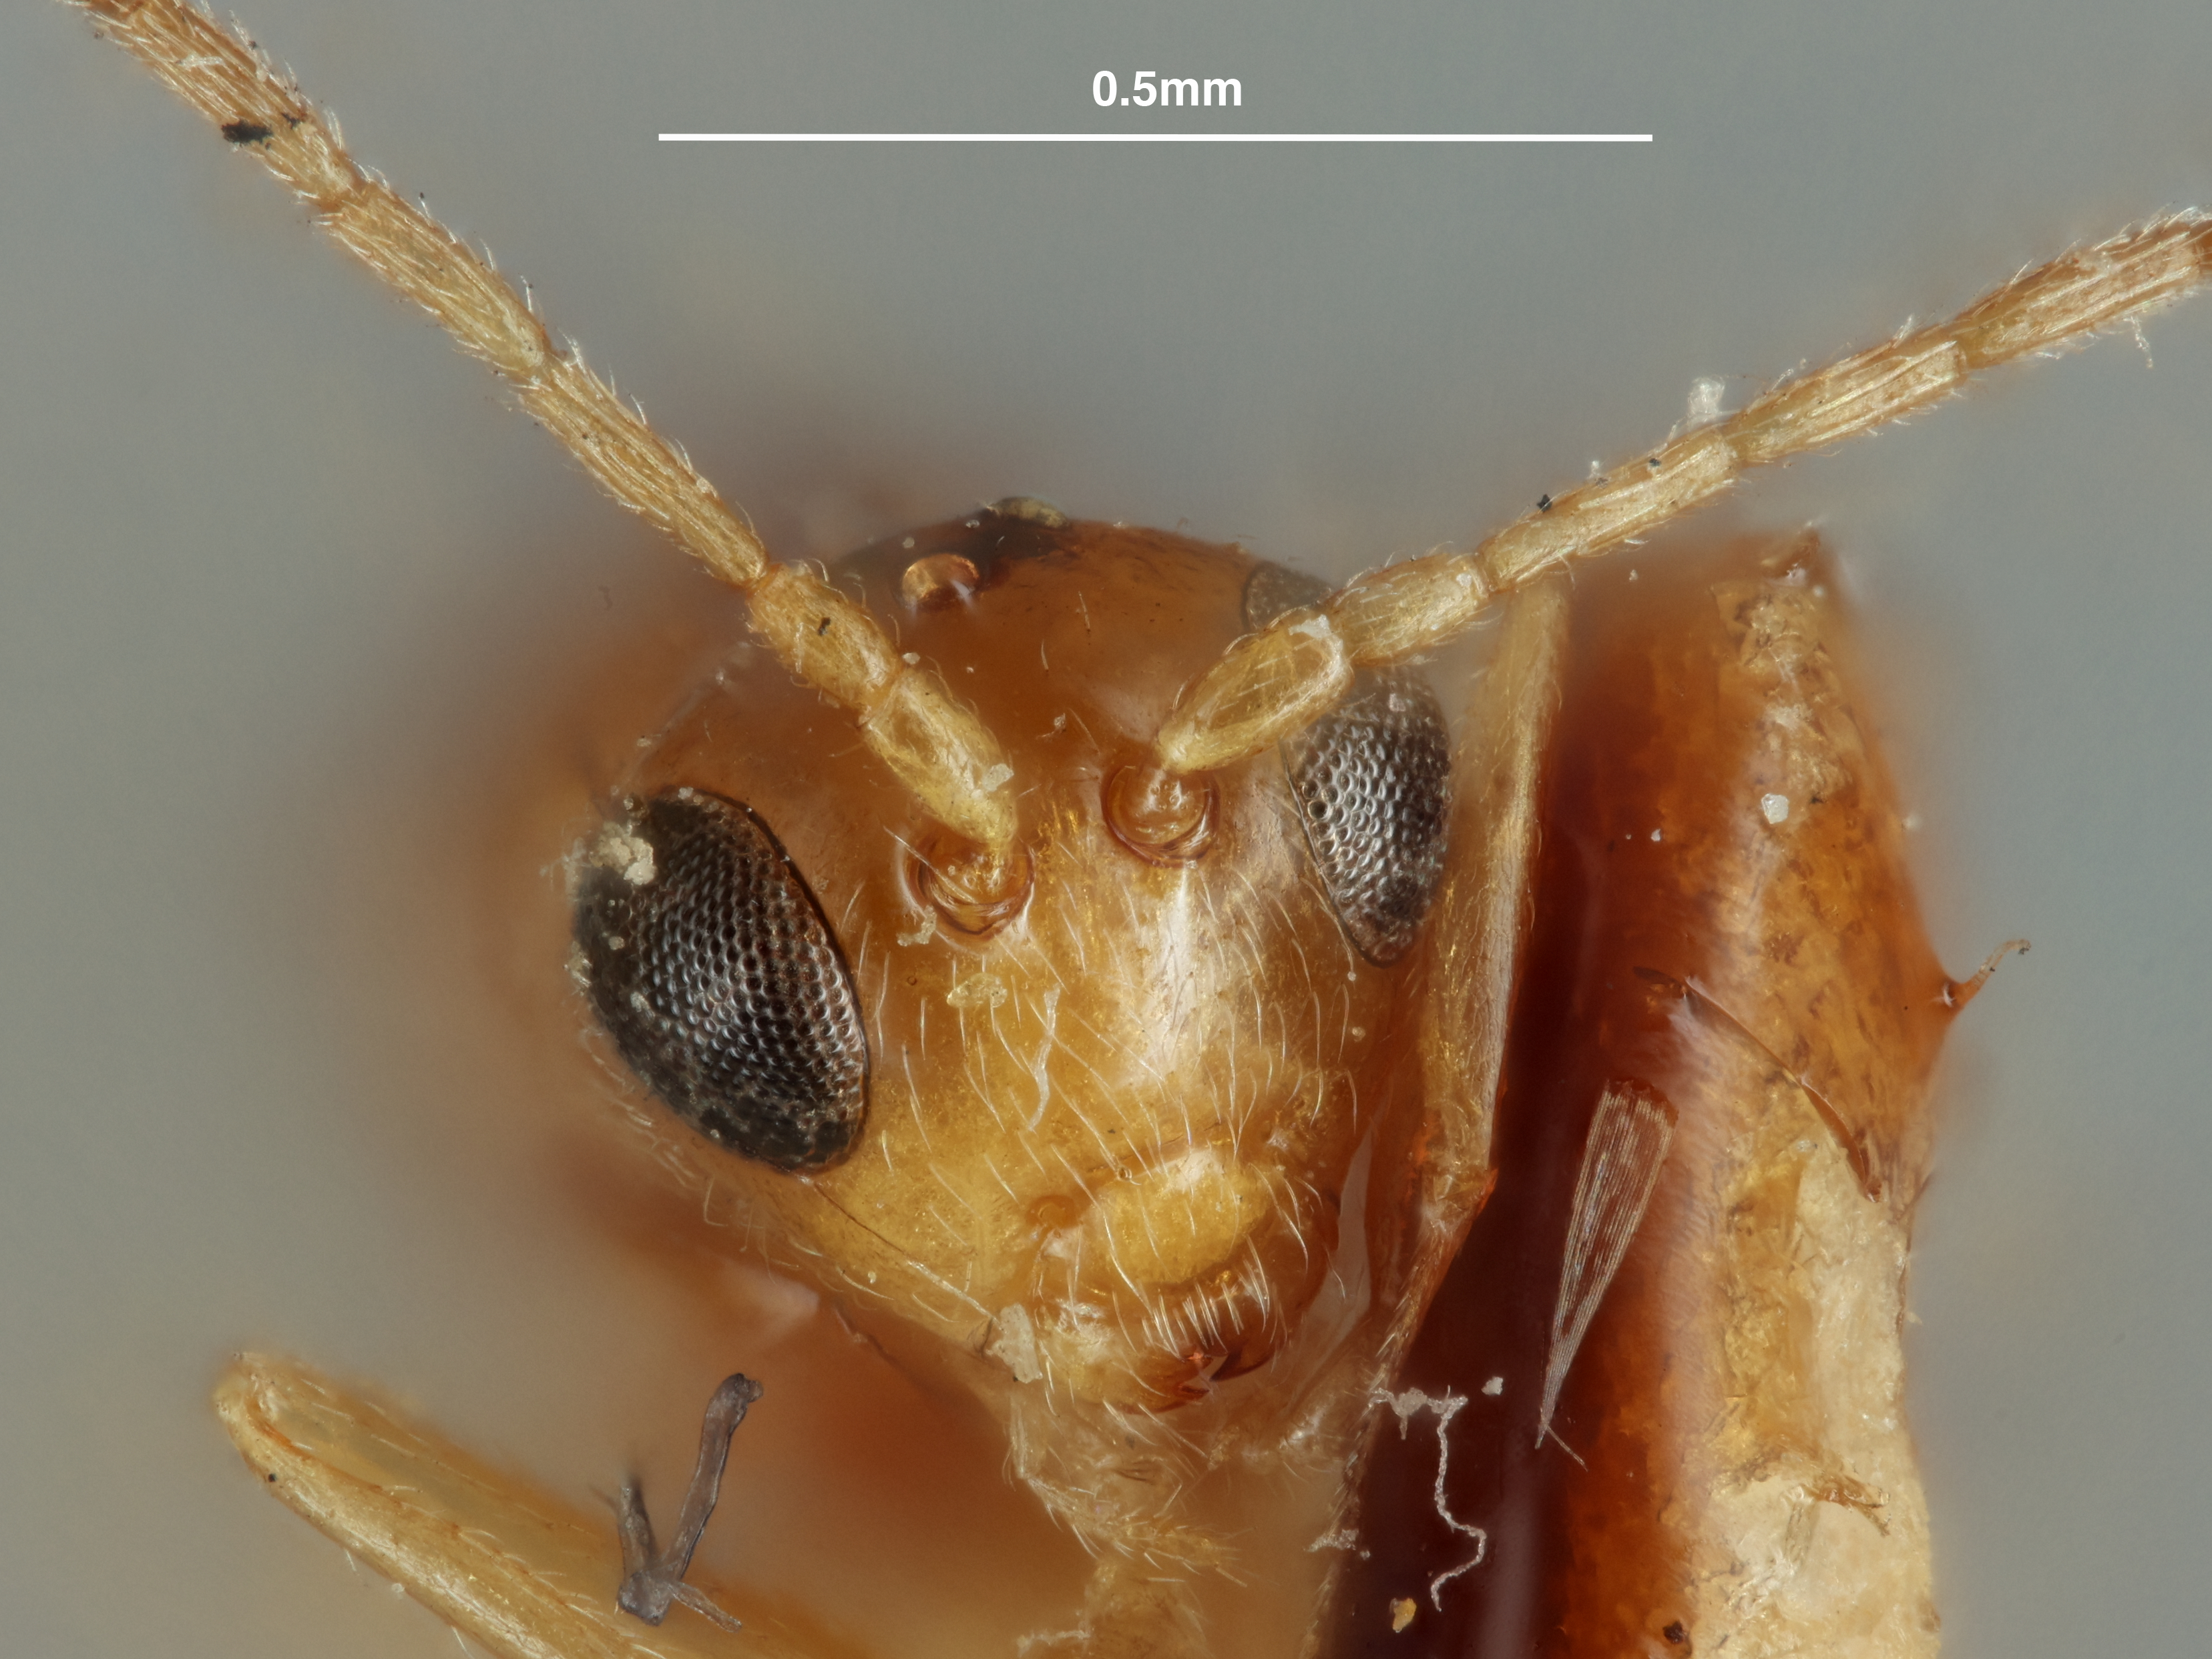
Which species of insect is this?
Xystus japonicus
